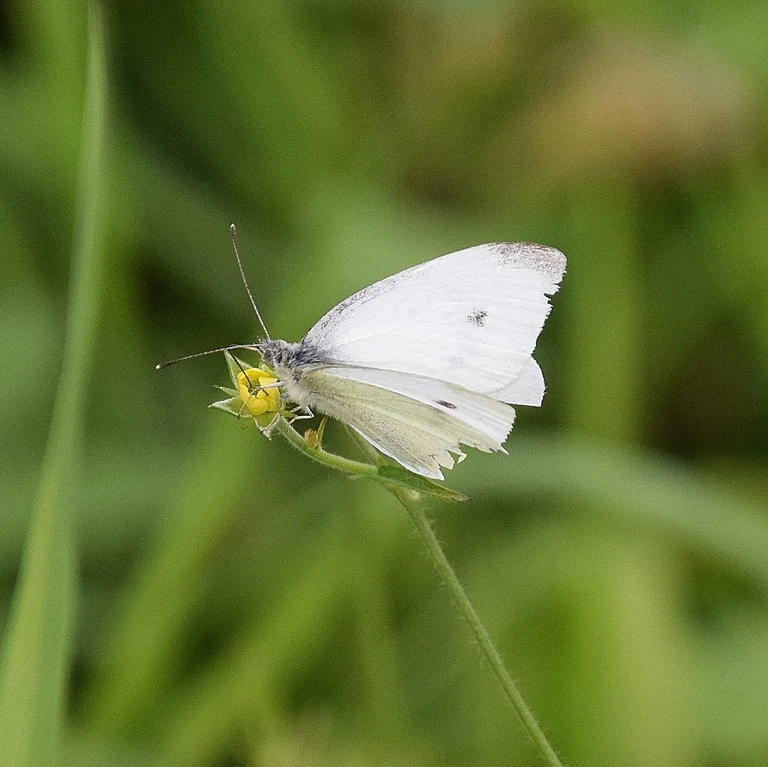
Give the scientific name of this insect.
Pieris rapae
